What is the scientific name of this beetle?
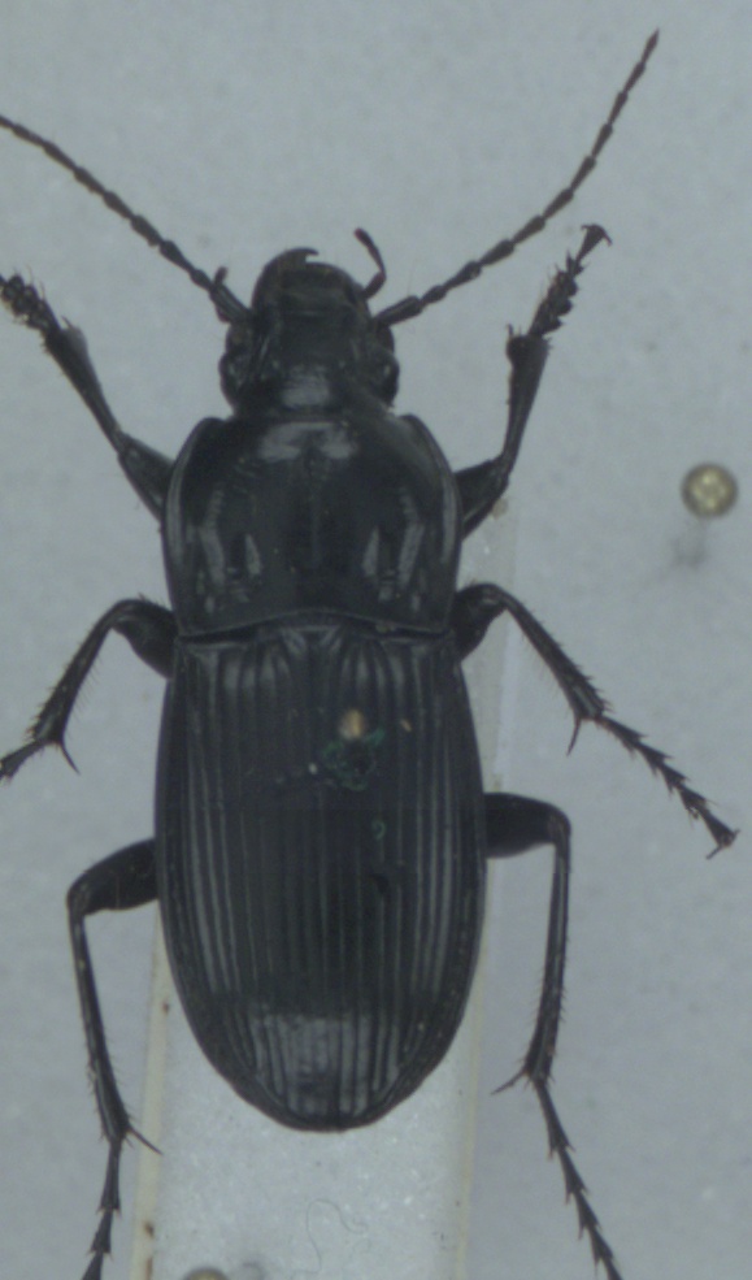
Abax parallelepipedus
